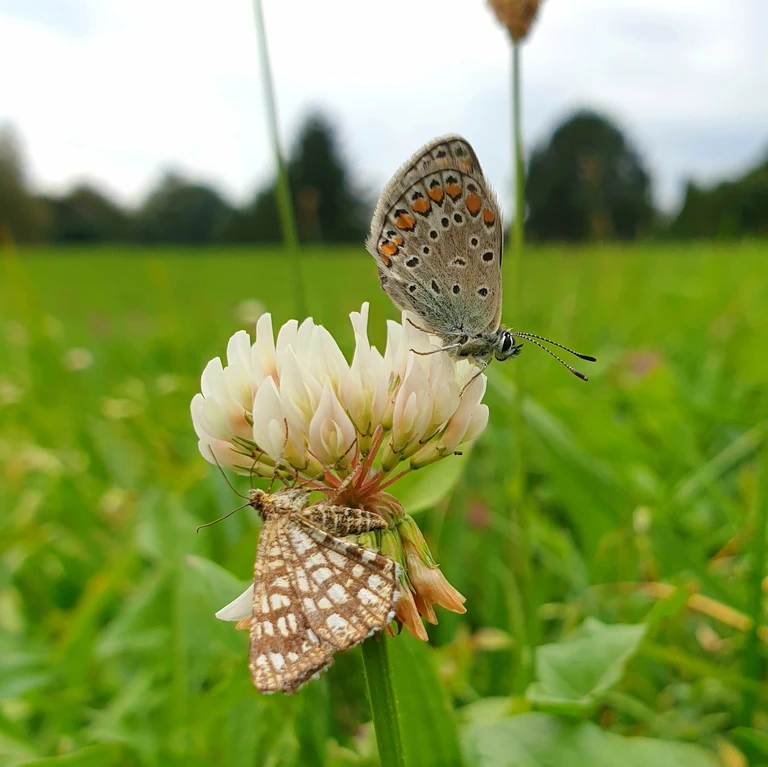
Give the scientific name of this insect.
Chiasmia clathrata
